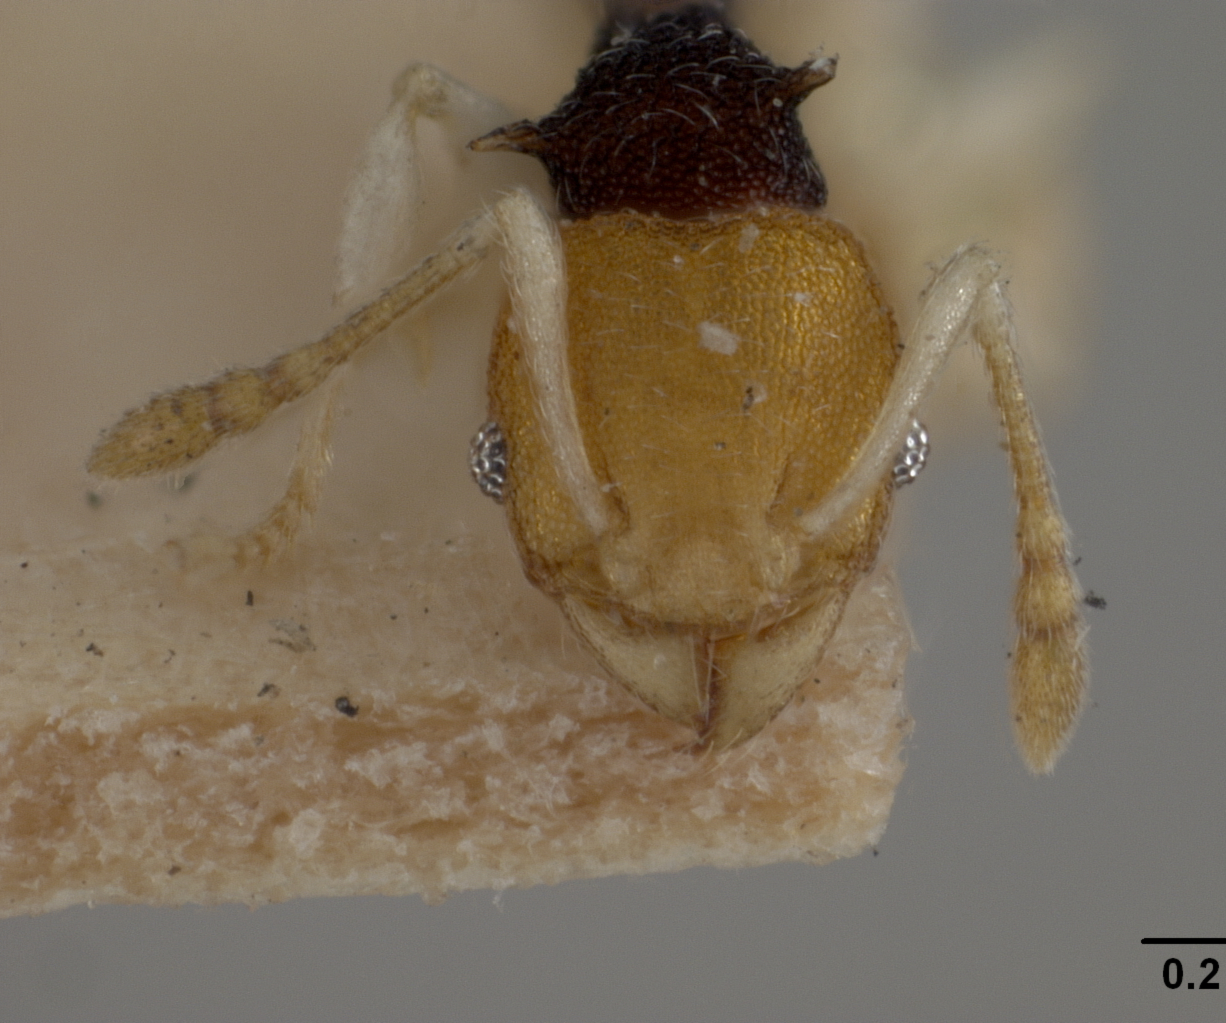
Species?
Pheidole isis
